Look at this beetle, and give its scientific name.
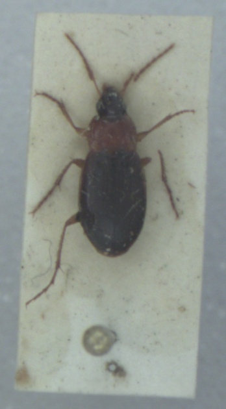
Calathus cinctus
